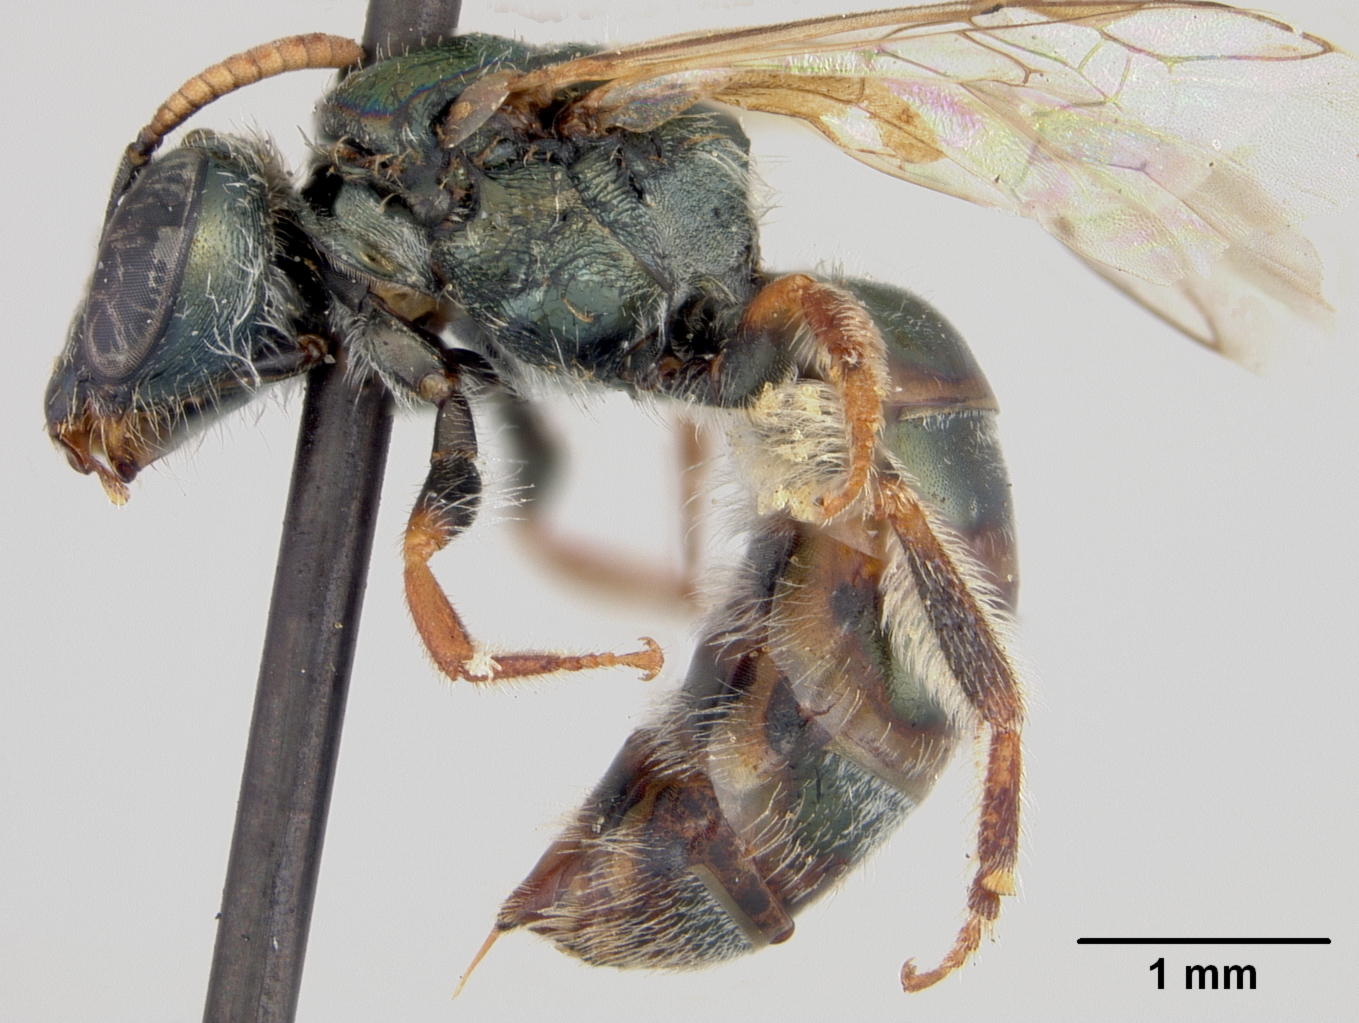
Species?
Halictus veronicae
